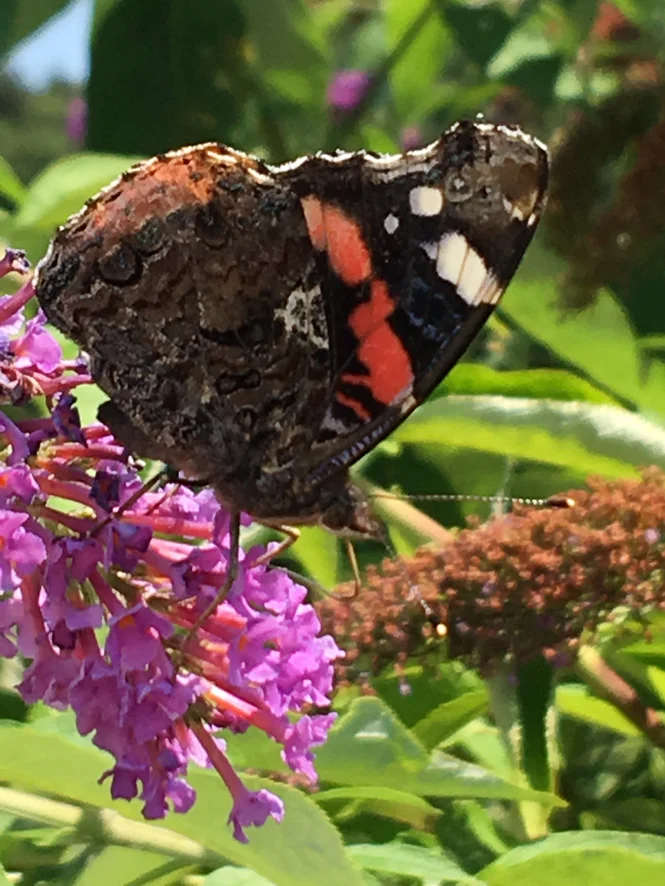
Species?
Vanessa atalanta
